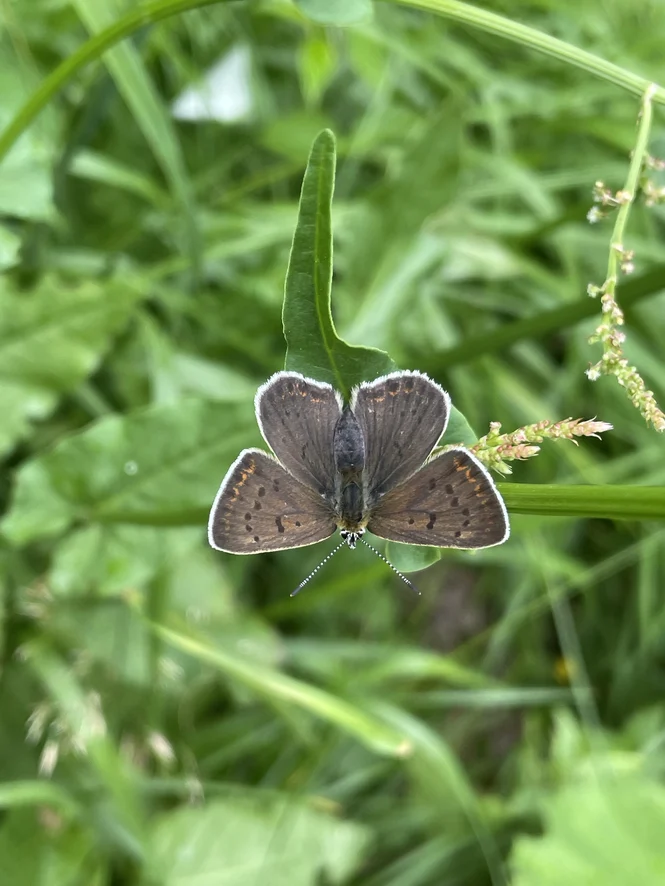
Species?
Lycaena tityrus (also Loweia tityrus)
